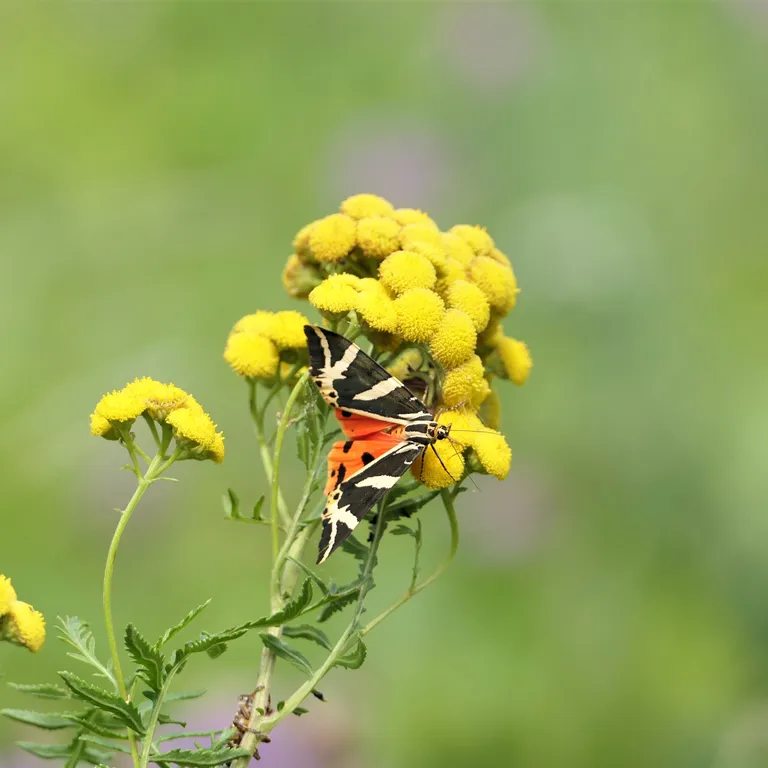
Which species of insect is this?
Euplagia quadripunctaria
